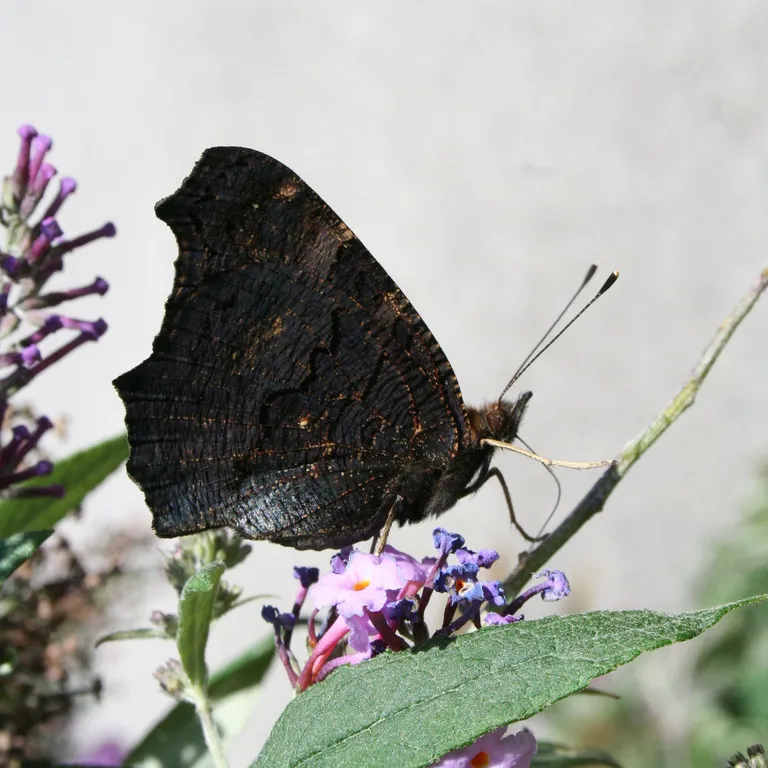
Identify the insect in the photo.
Aglais io
